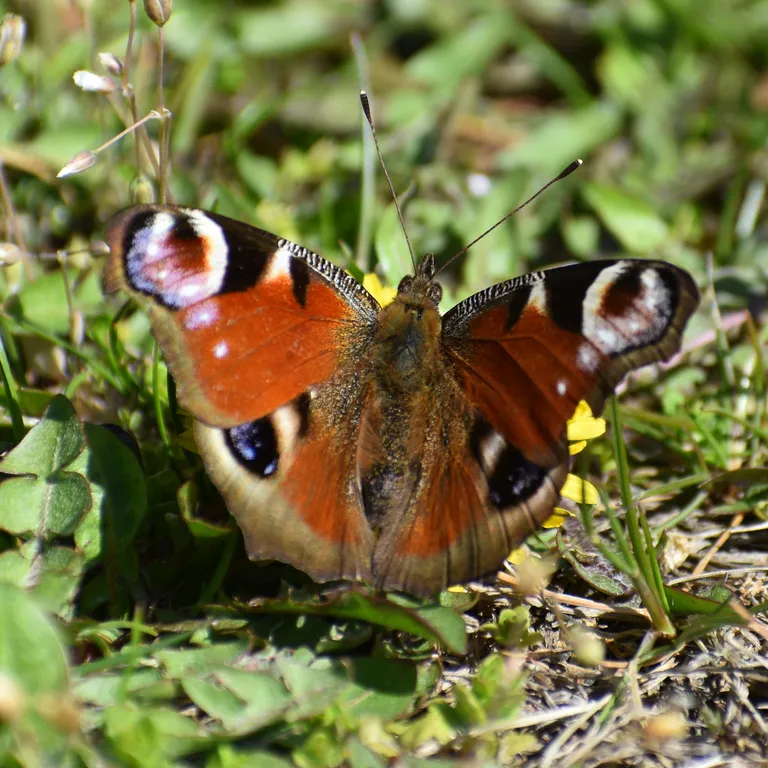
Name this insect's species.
Aglais io
